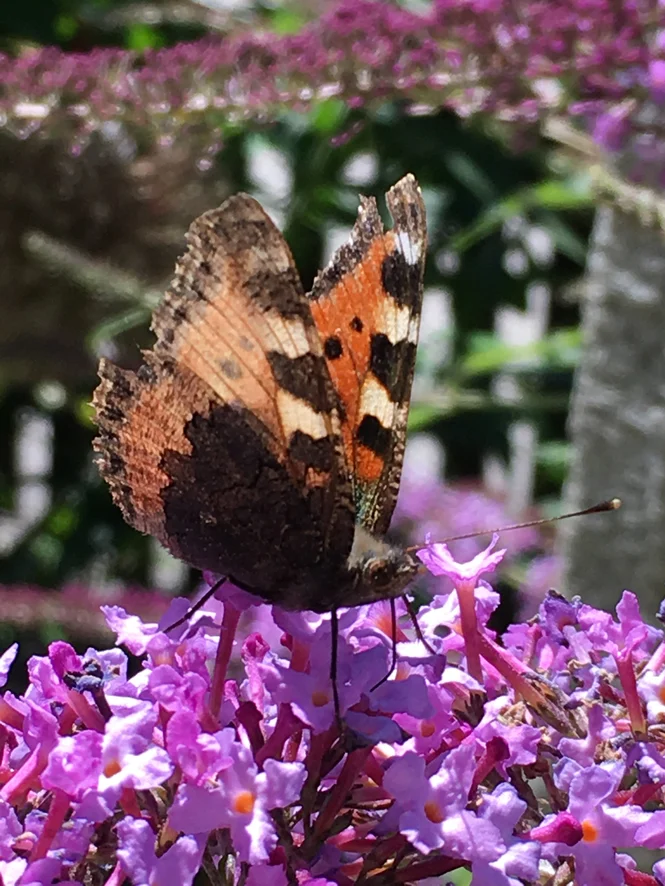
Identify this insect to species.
Aglais urticae
